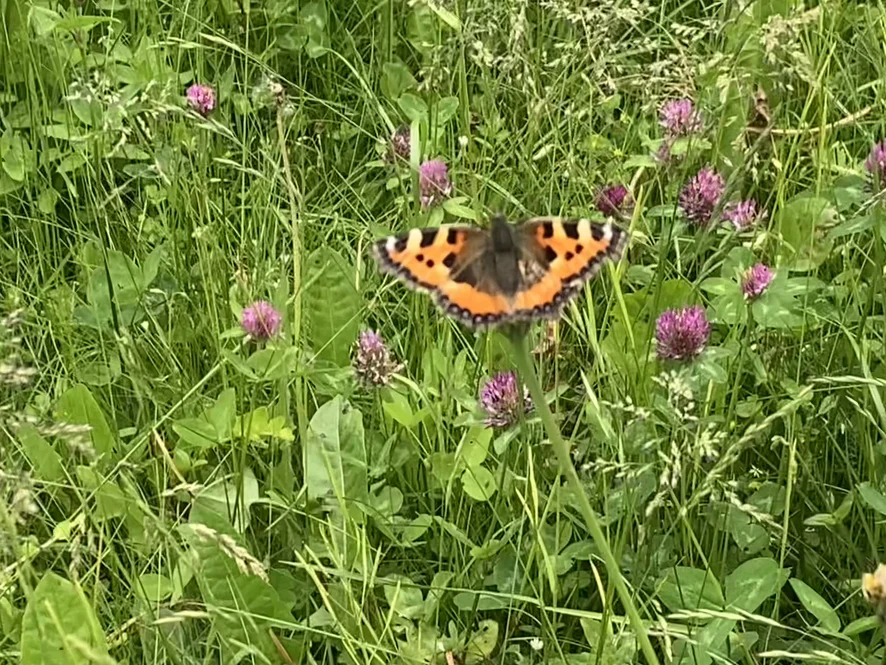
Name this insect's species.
Aglais urticae
